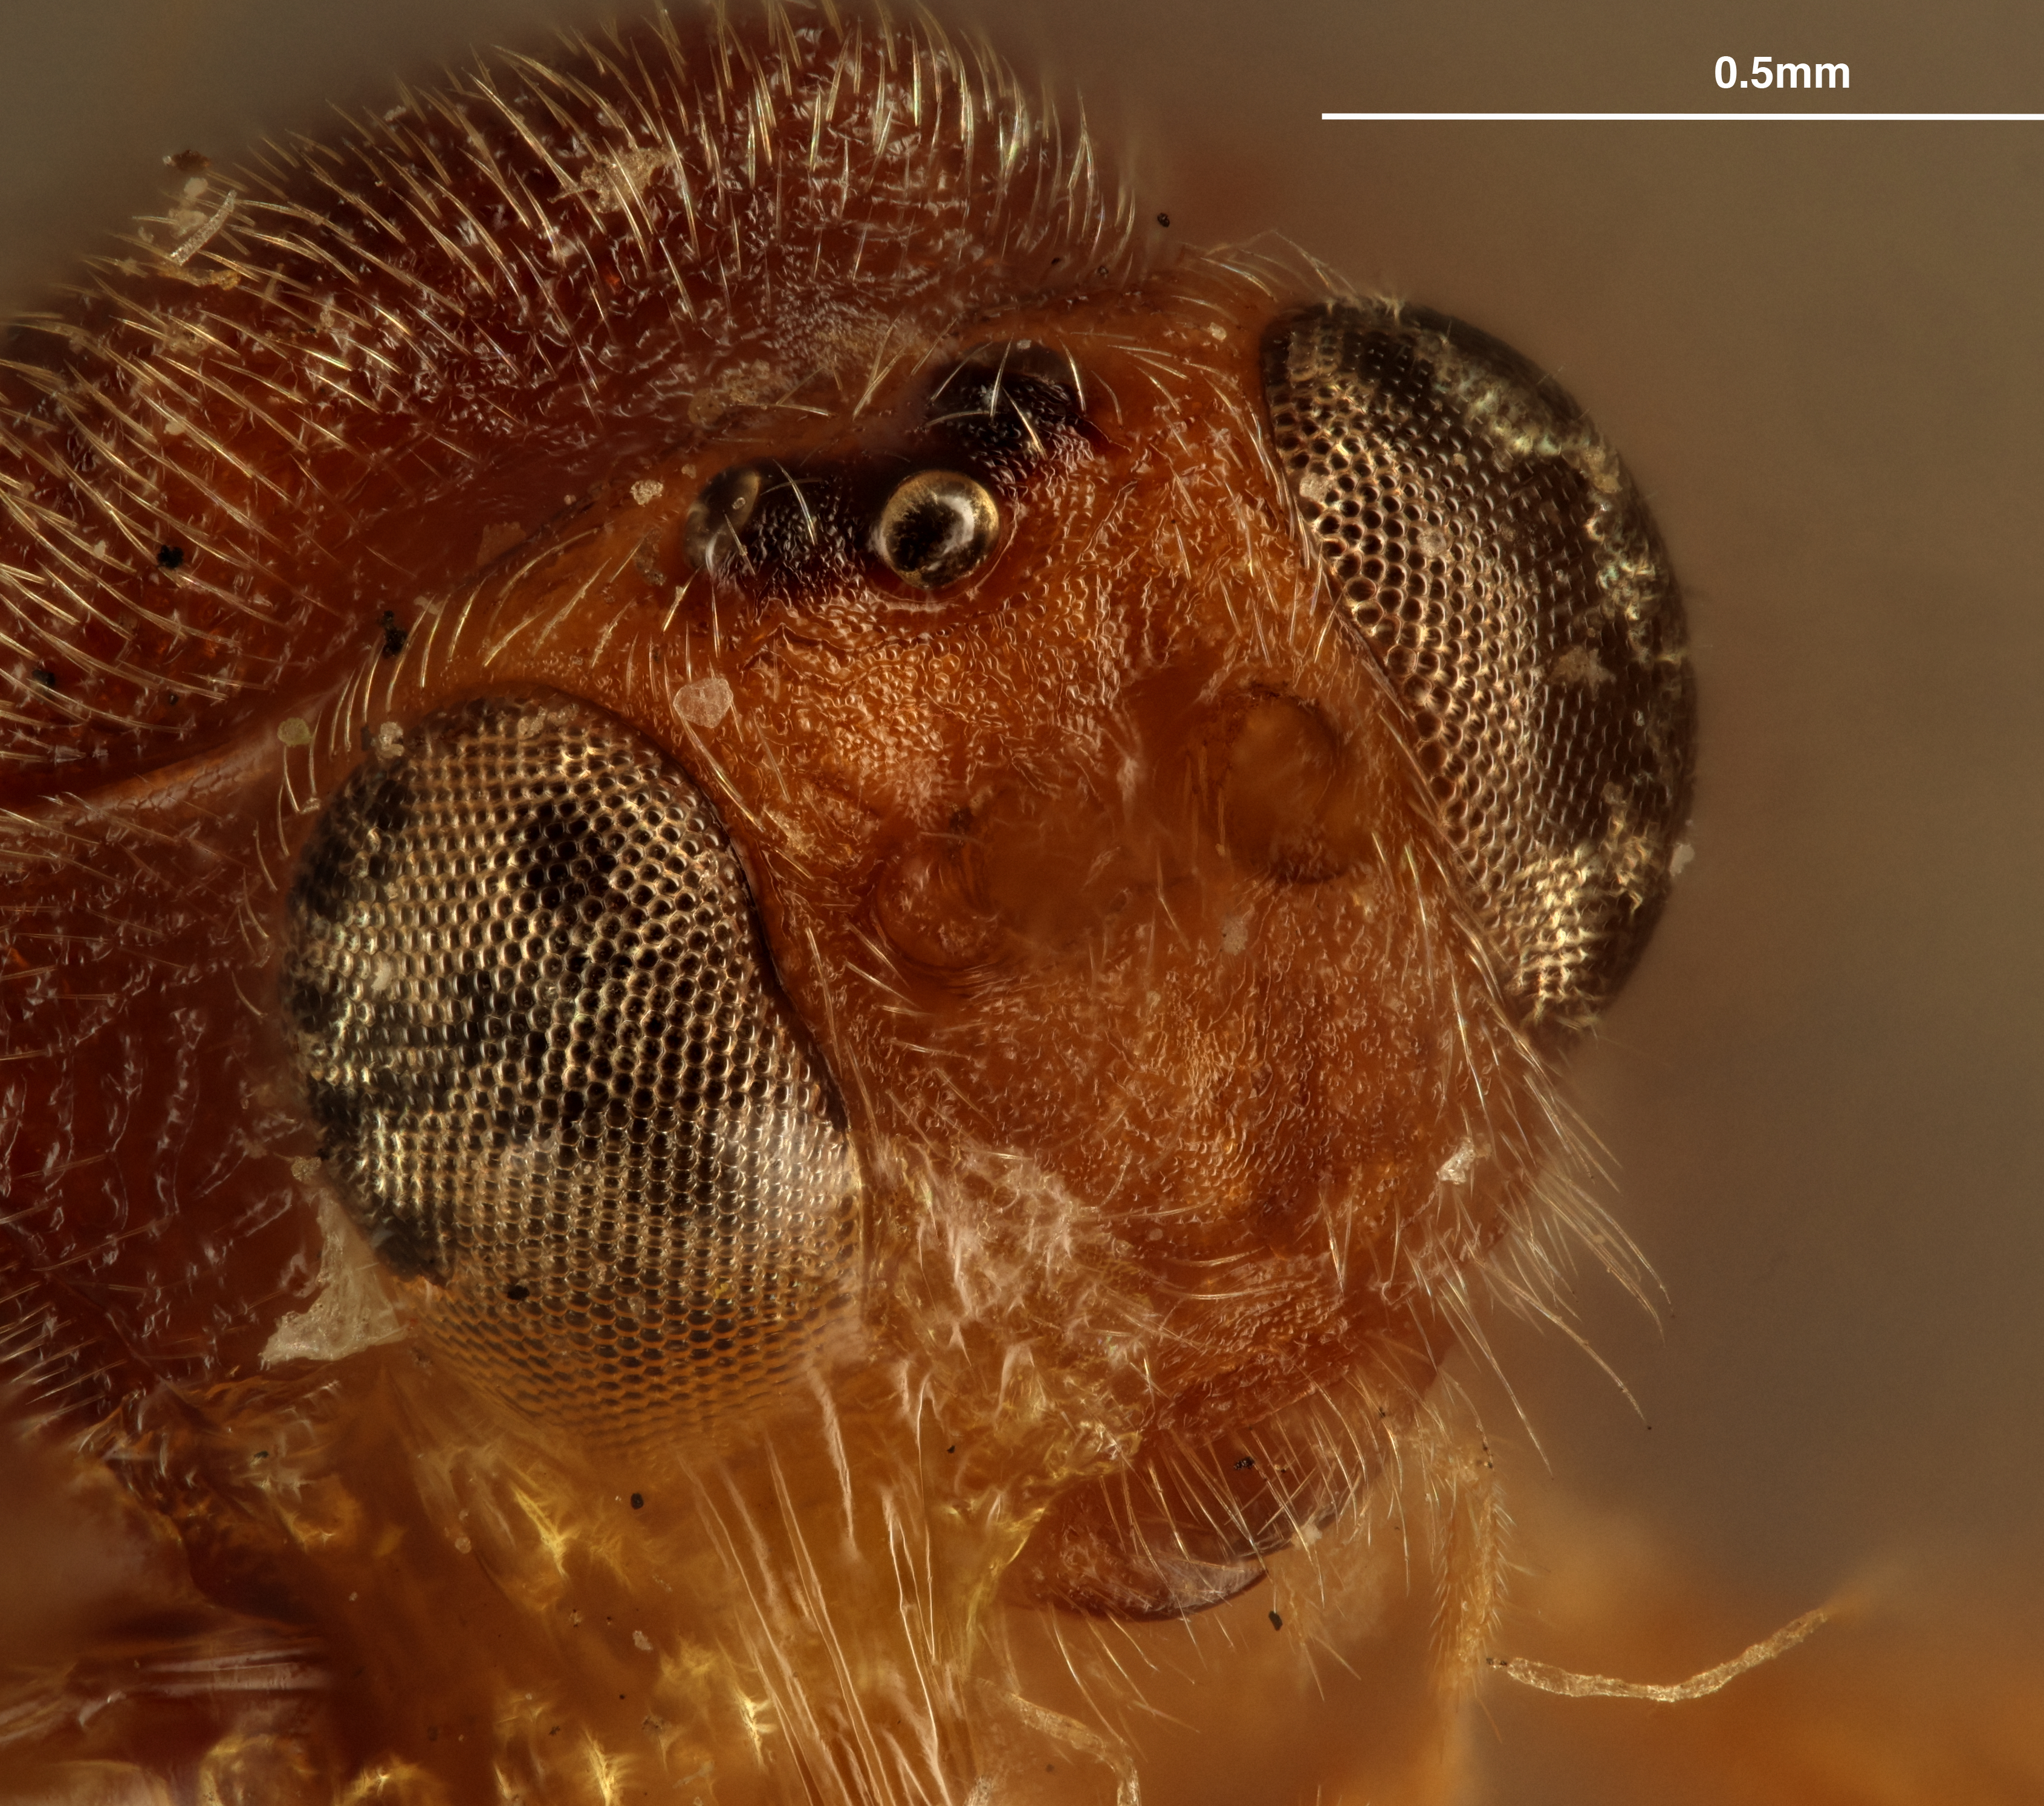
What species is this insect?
Glyptocolastas bruchivorus
